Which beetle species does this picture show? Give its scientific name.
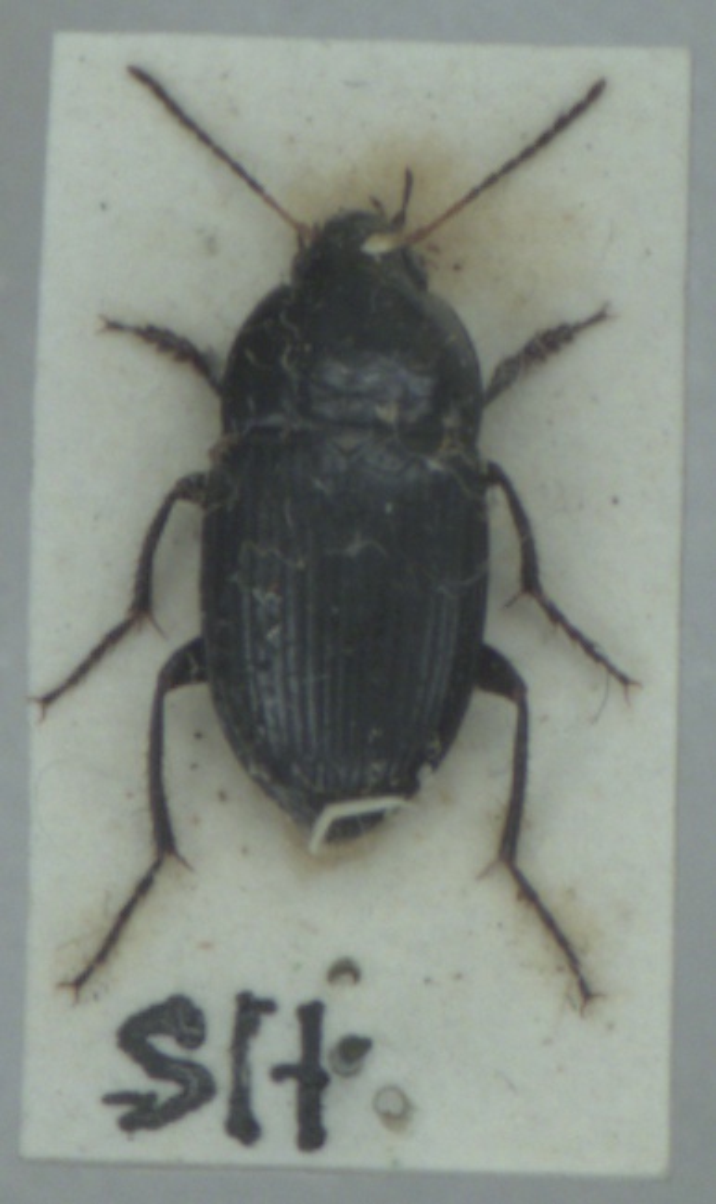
Amara ovata
